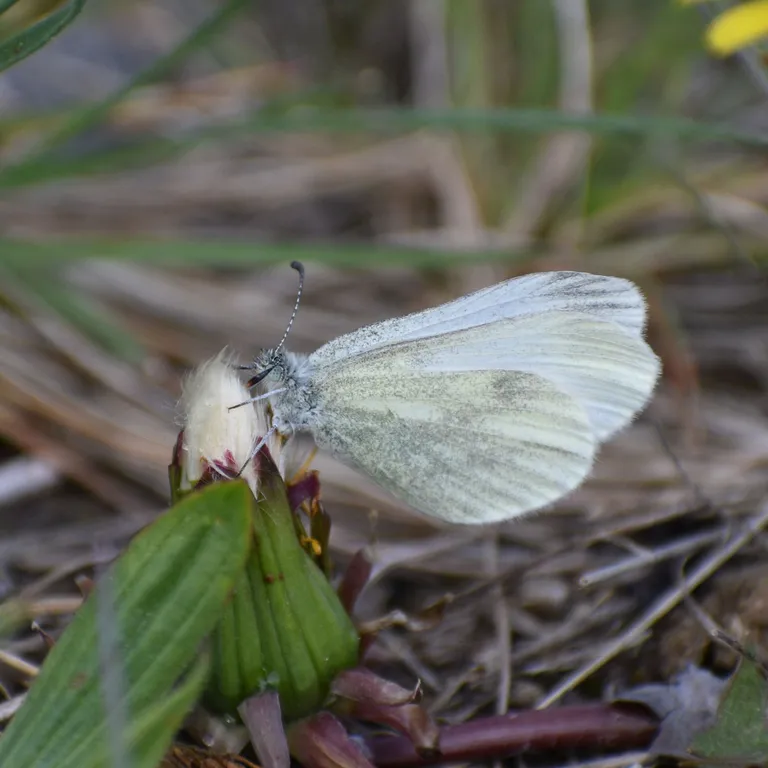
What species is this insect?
Leptidea sinapis/juvernica
